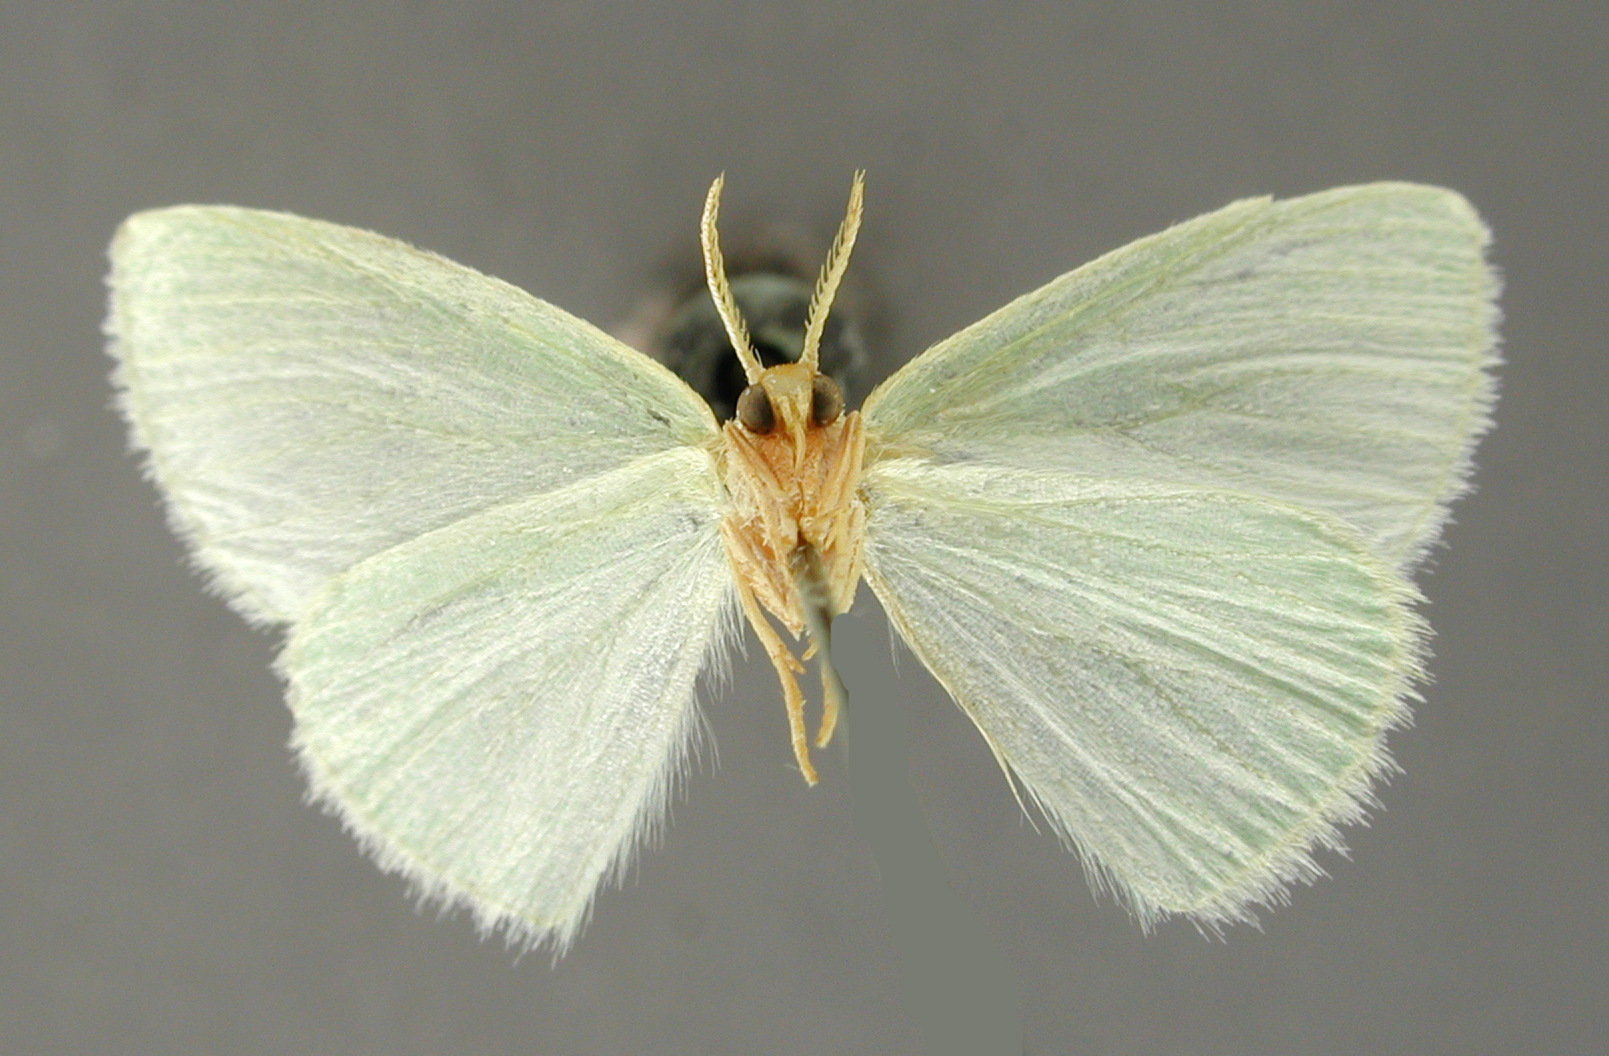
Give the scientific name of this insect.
Dyscheilia inornata
